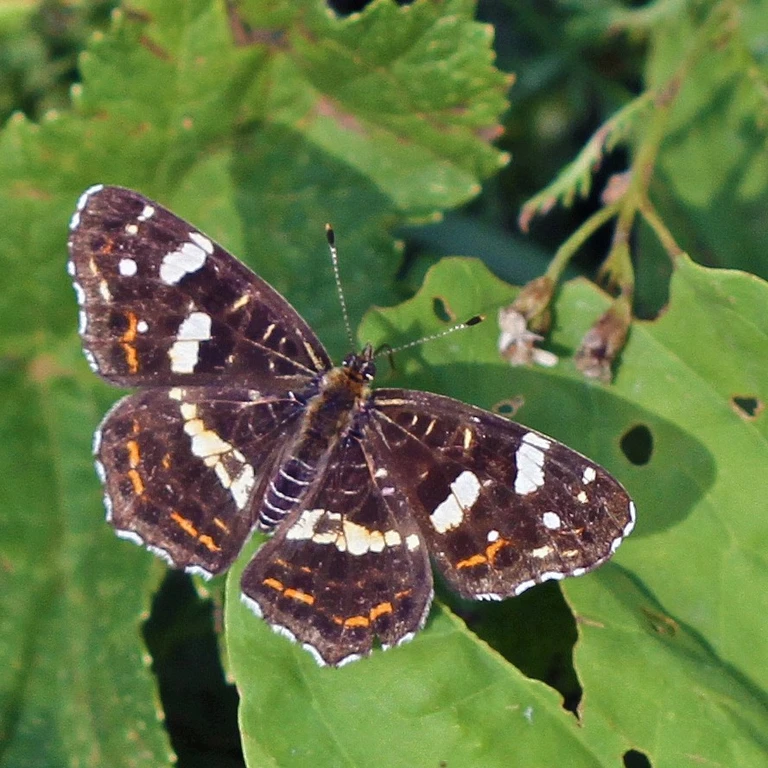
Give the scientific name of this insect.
Araschnia levana
